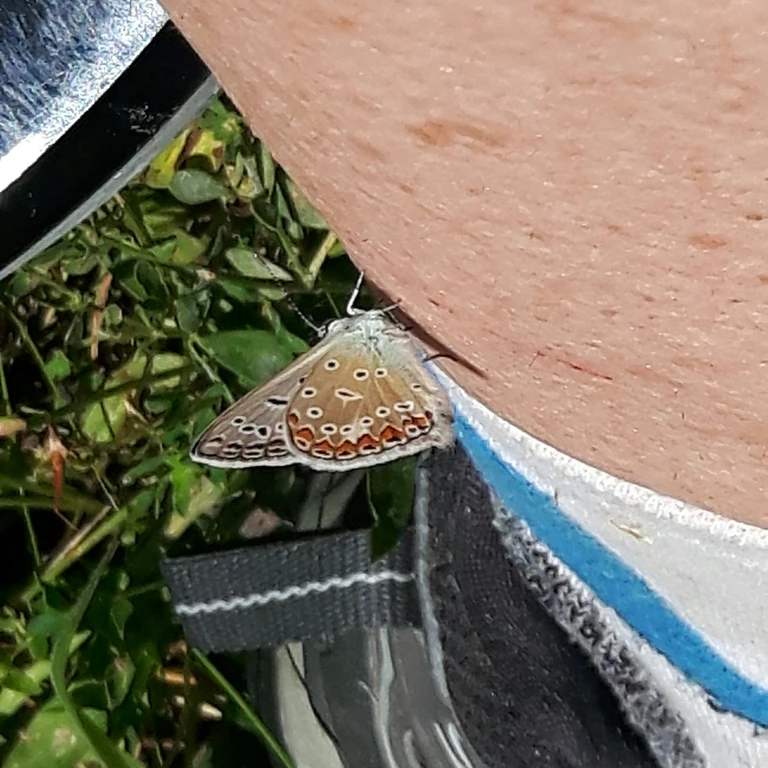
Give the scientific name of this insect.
Polyommatus icarus
